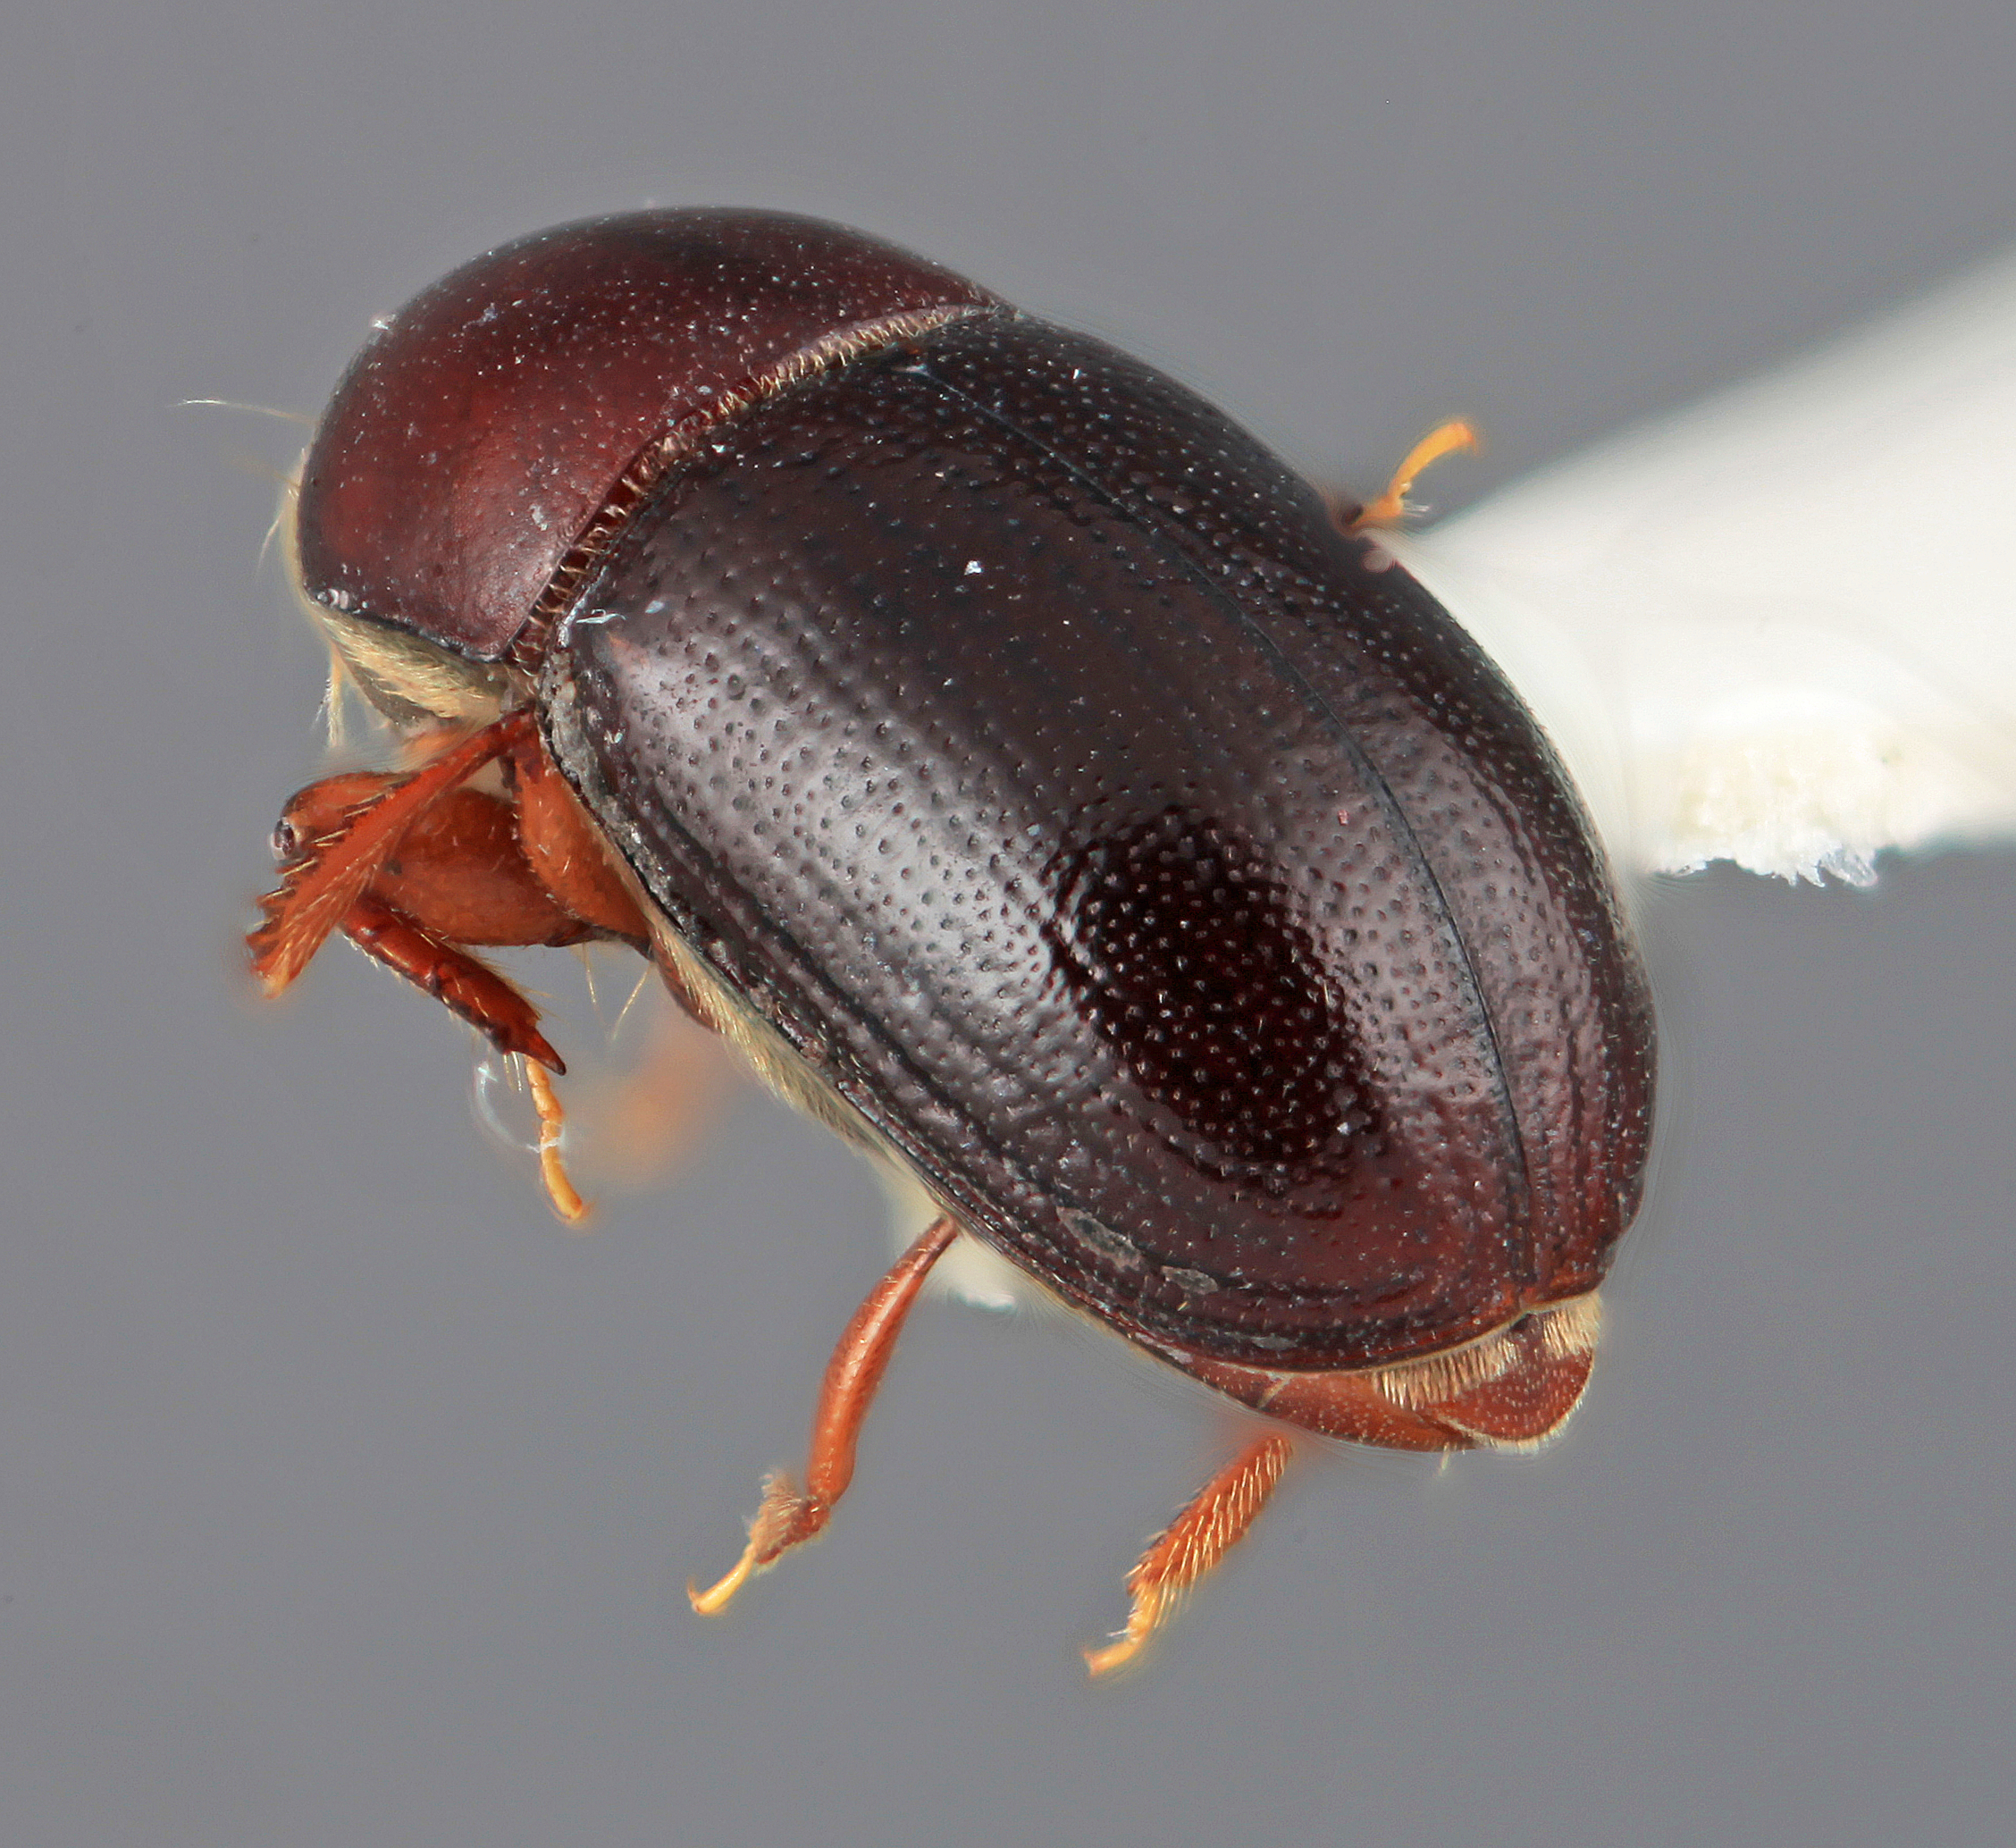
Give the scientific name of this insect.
Scolytodes phoebeae
